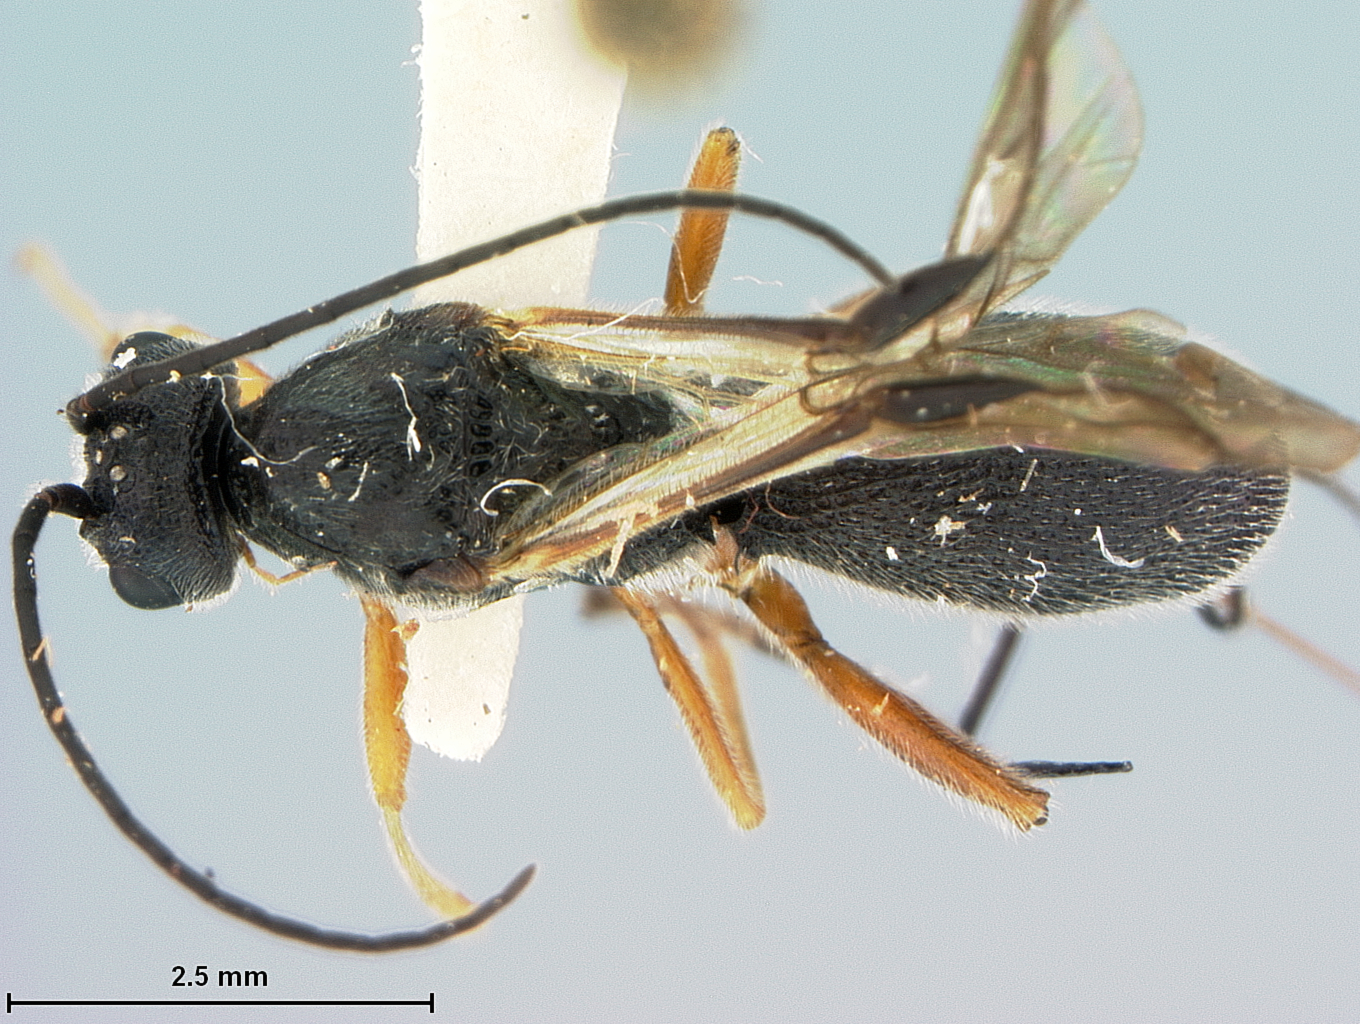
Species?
Urosigalphus donnae
